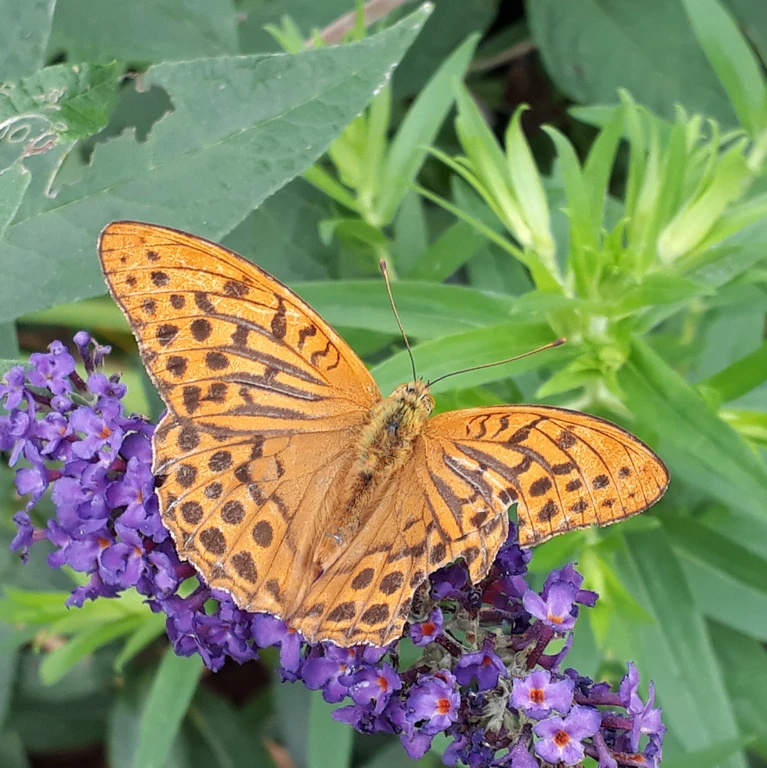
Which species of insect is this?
Argynnis paphia
